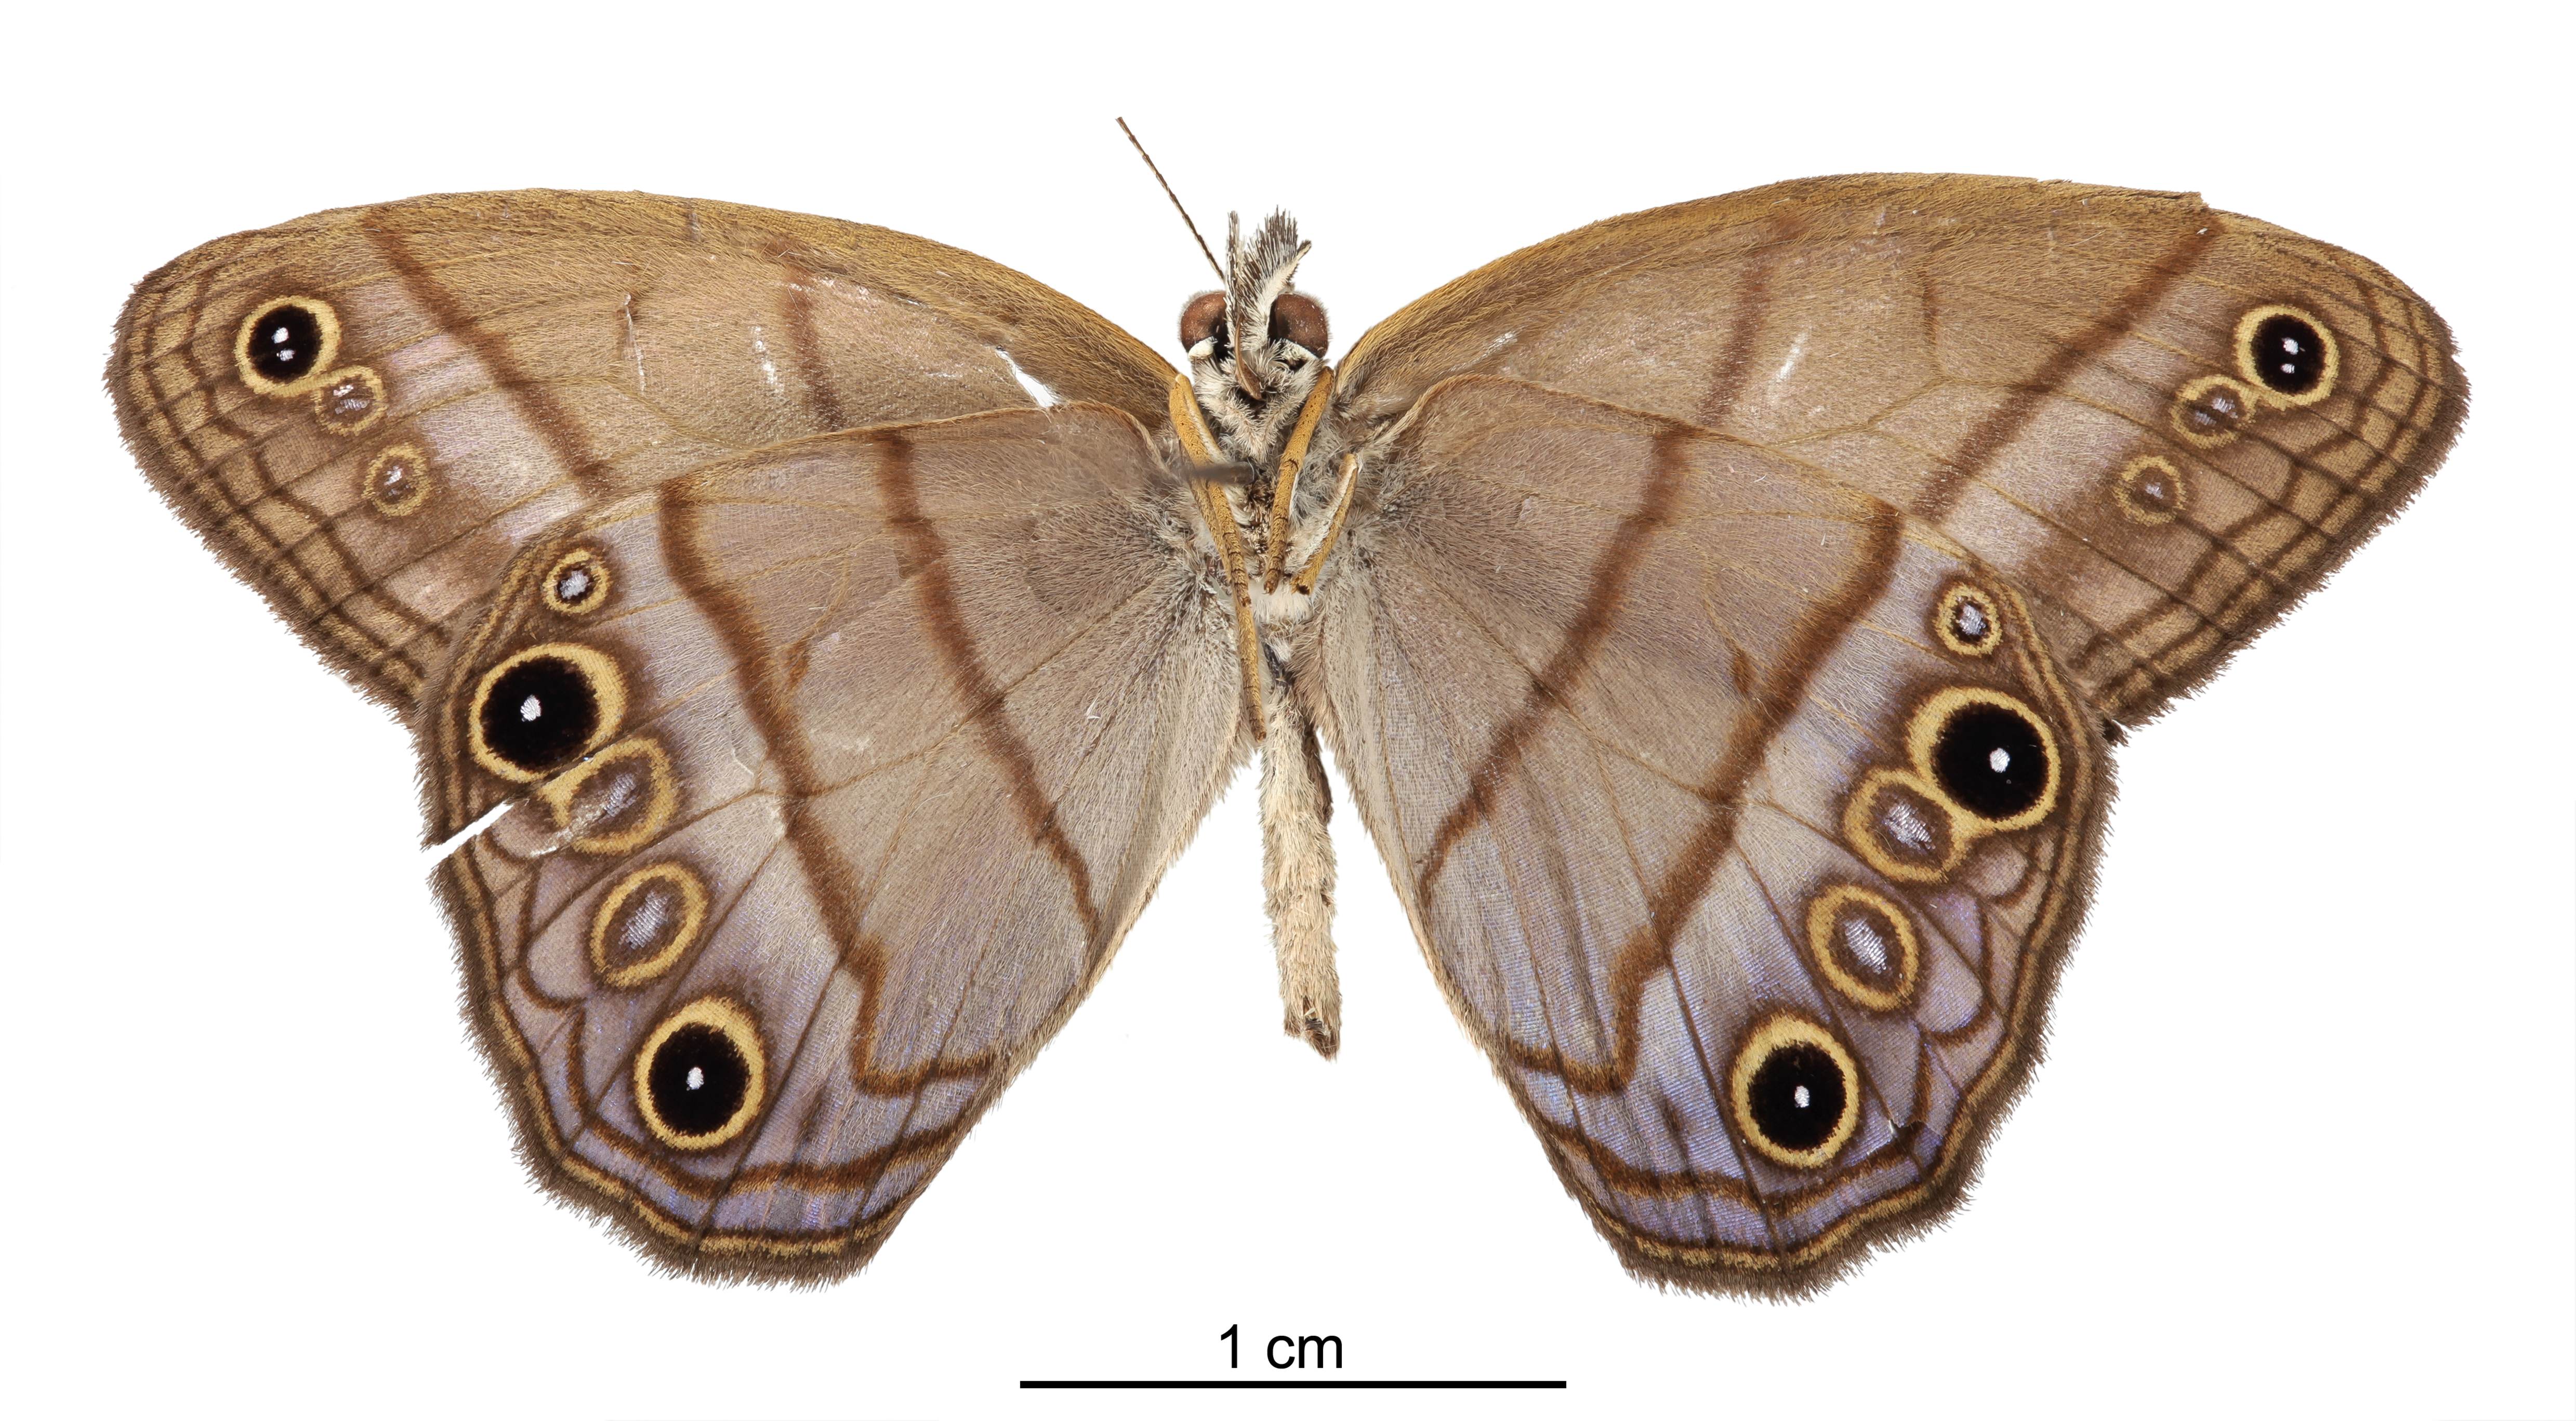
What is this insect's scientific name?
Chloreuptychia arnaca
